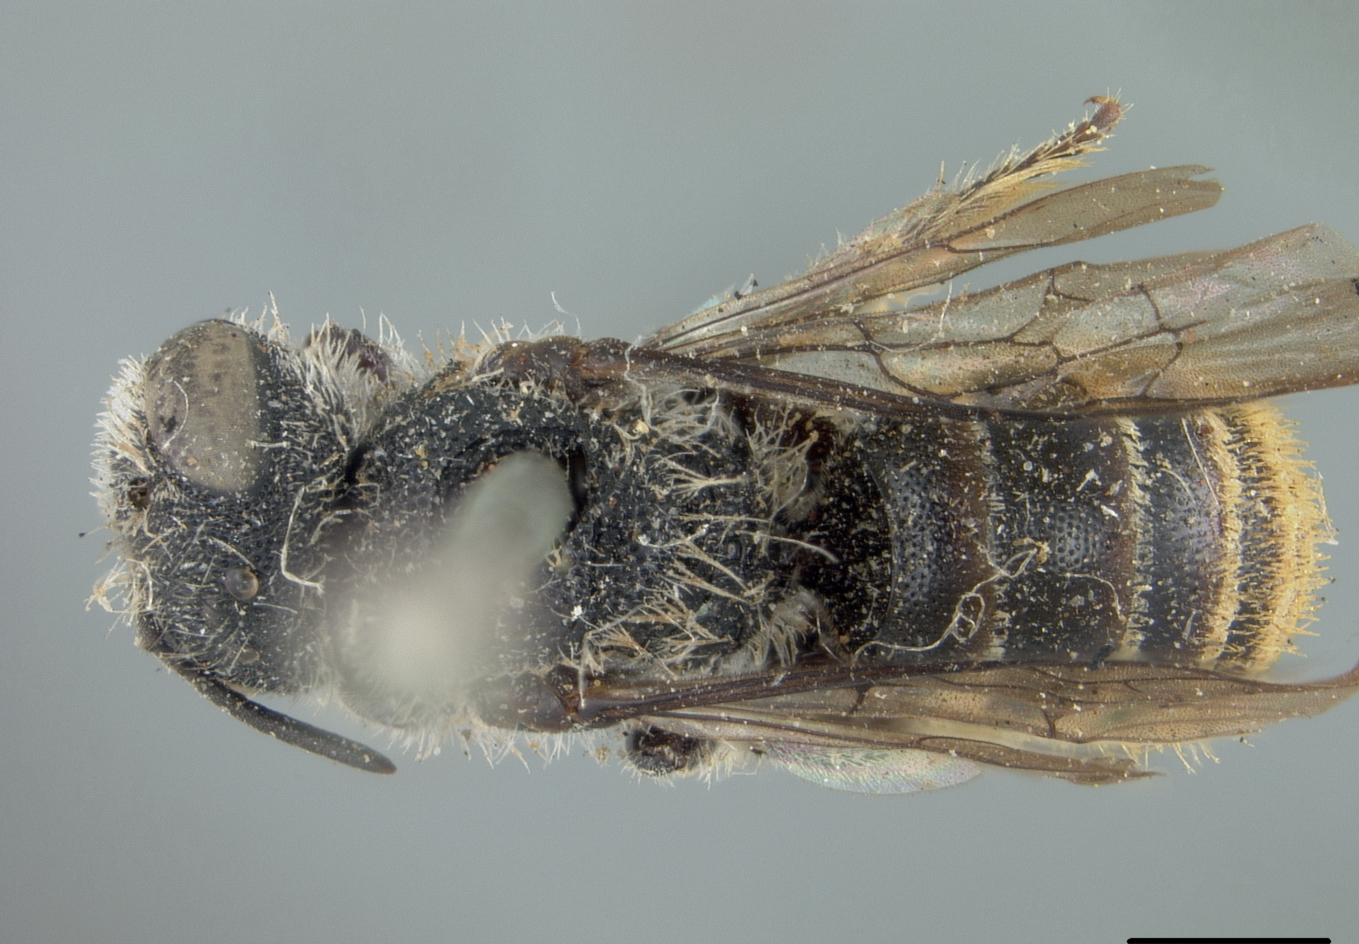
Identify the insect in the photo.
Heriades bruneri
